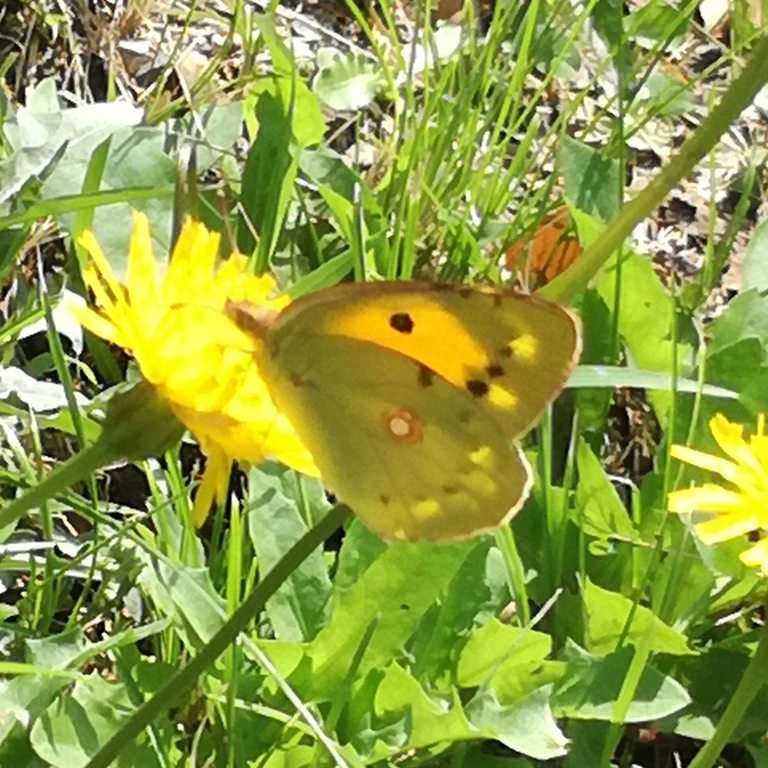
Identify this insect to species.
Colias croceus
